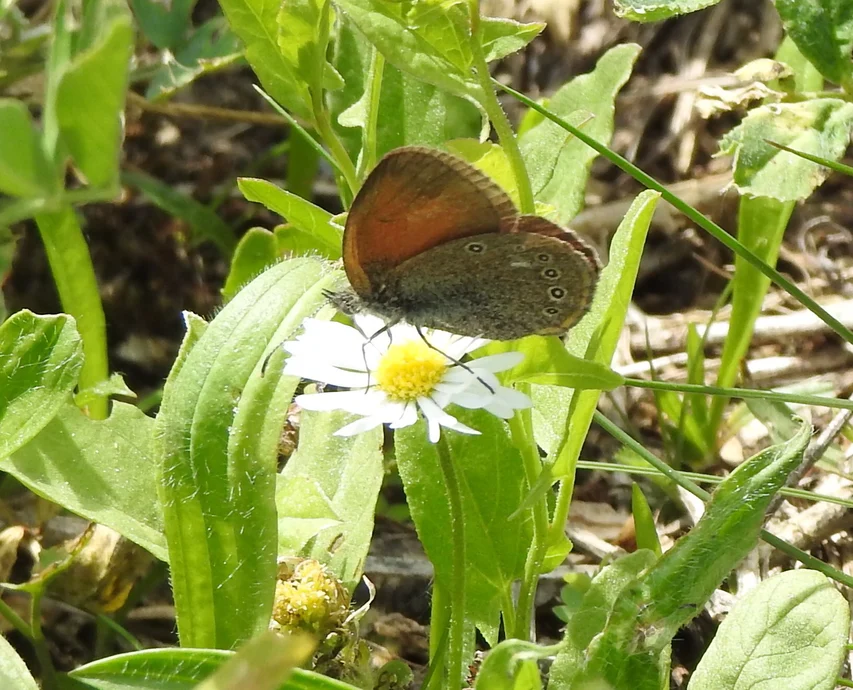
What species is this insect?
Coenonympha glycerion (also Coenonympha iphis)
